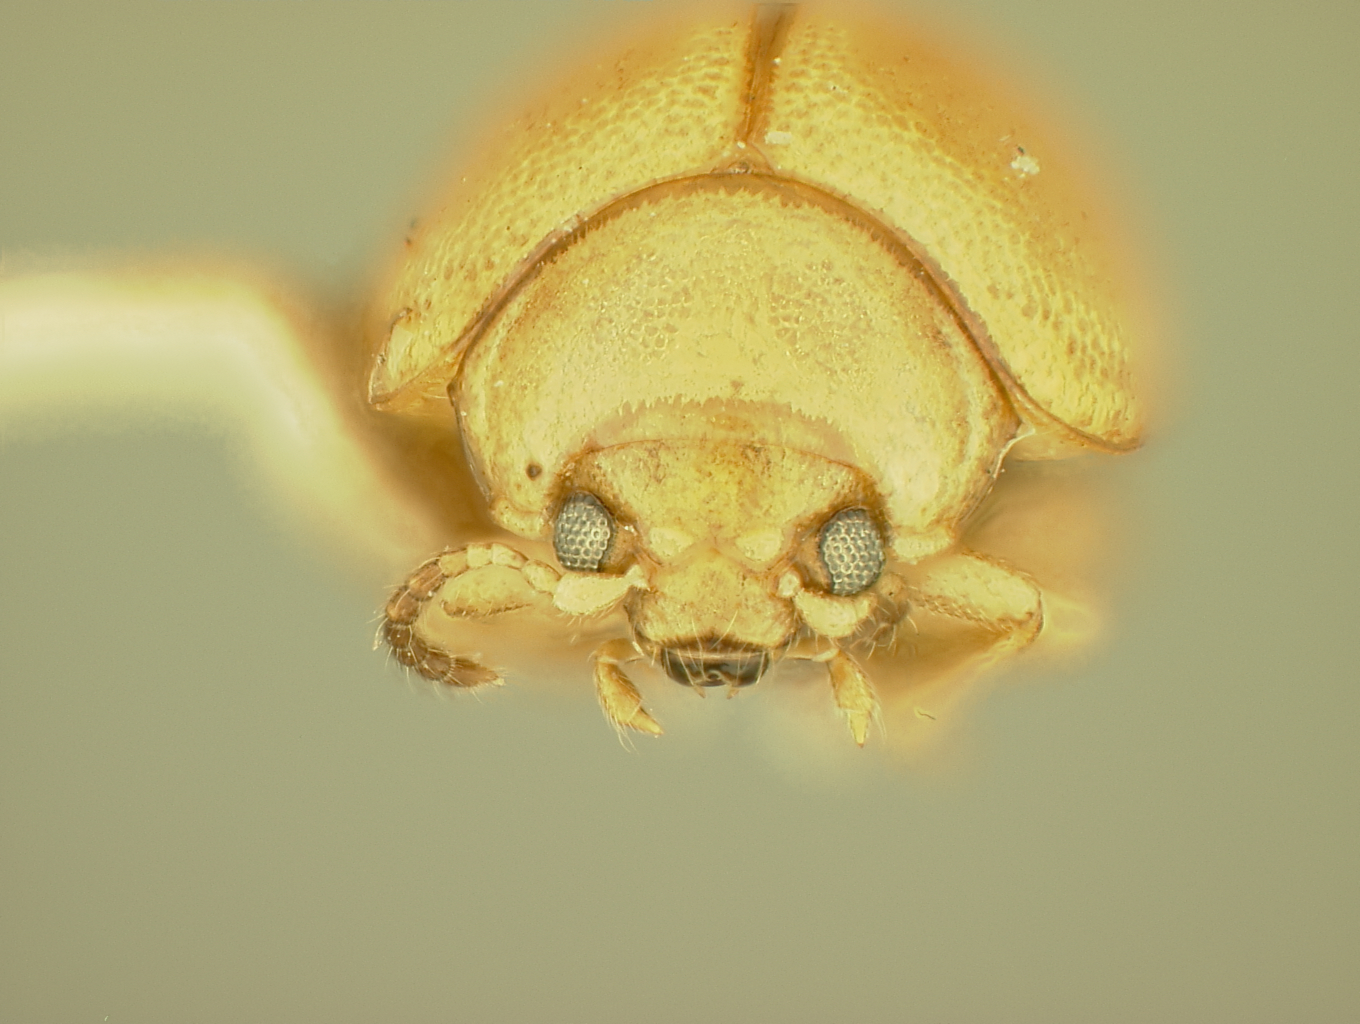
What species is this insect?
Taizonia ochracea
